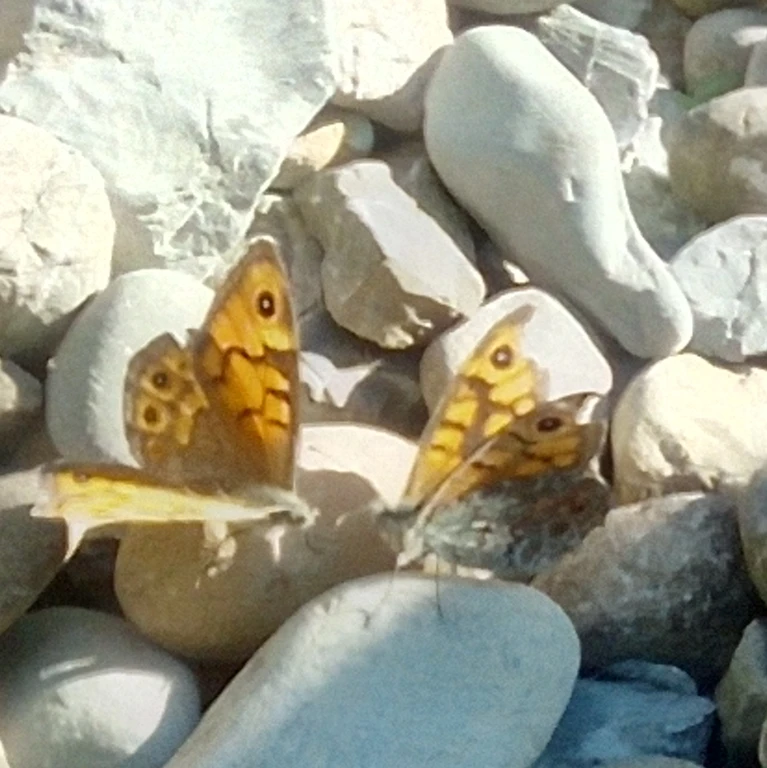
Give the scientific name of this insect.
Lasiommata megera (also Pararge megera)
